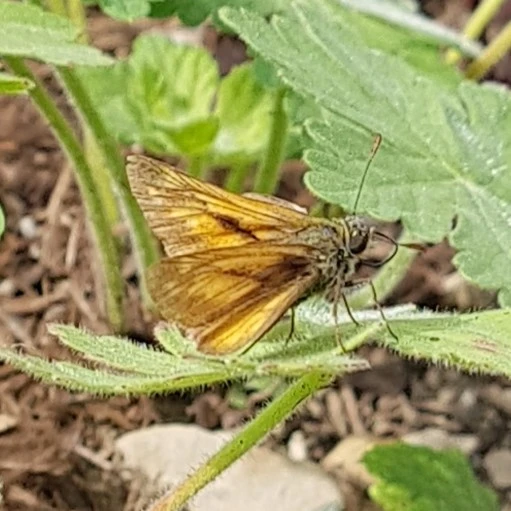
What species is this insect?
Ochlodes sylvanus (also Ochlodes venata)
